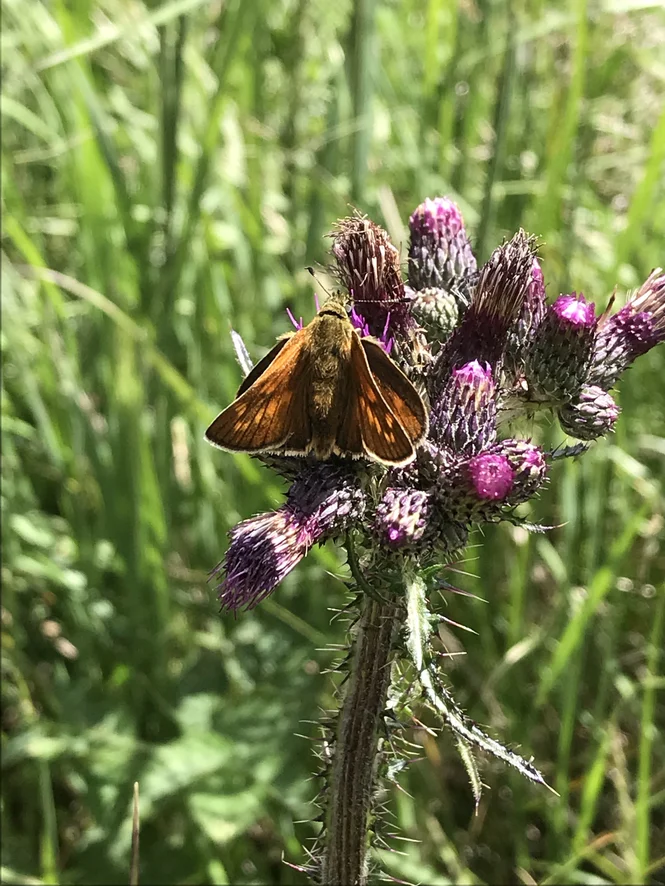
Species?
Ochlodes sylvanus (also Ochlodes venata)
